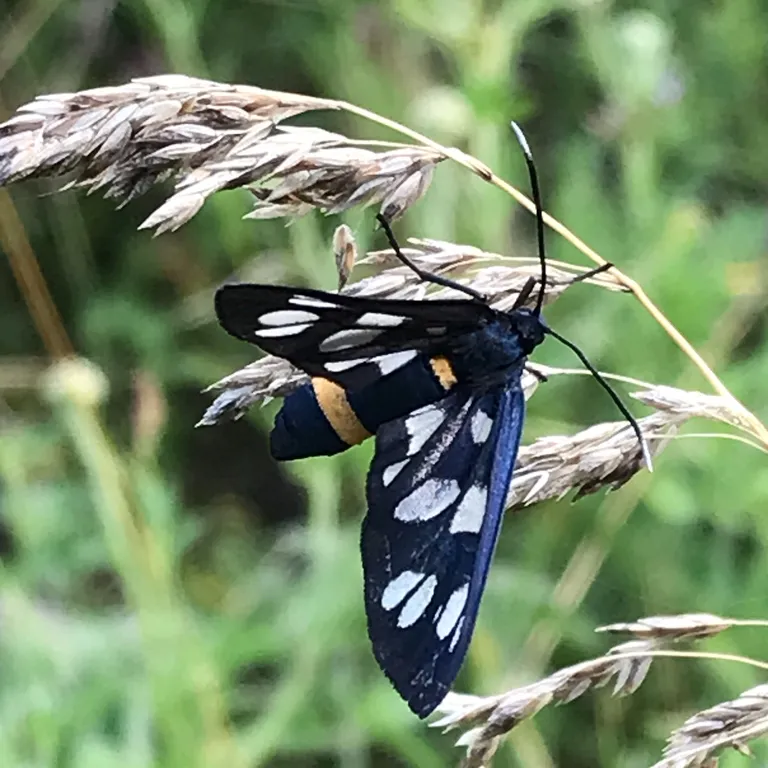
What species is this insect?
Amata phegea
